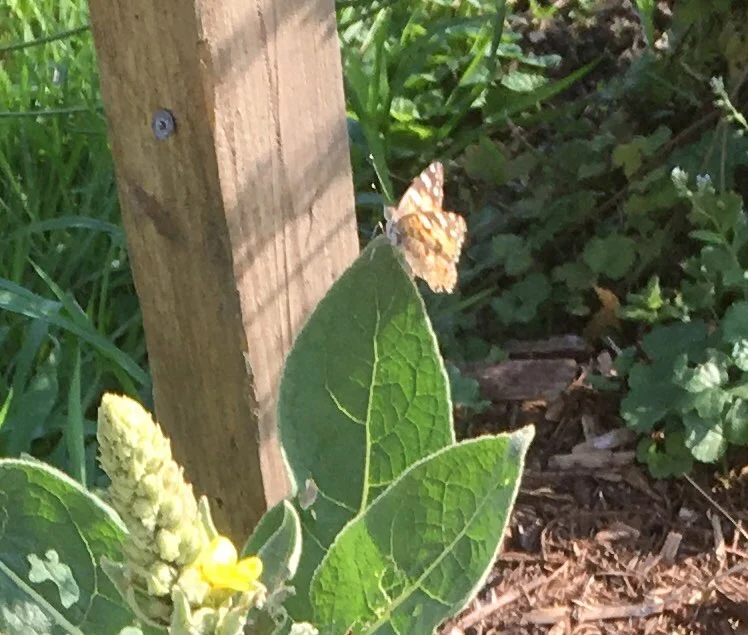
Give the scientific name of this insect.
Vanessa cardui
